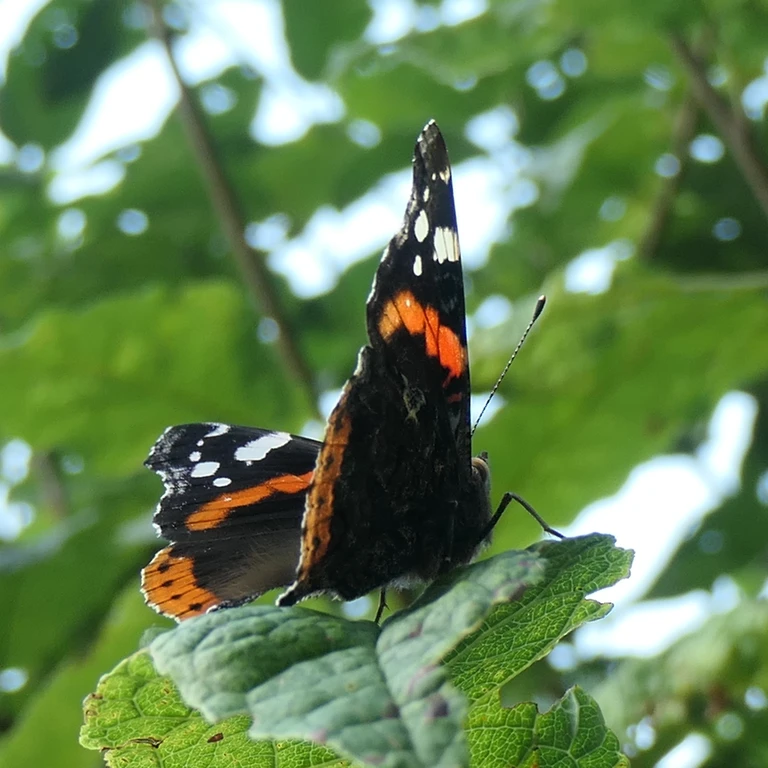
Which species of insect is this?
Vanessa atalanta
